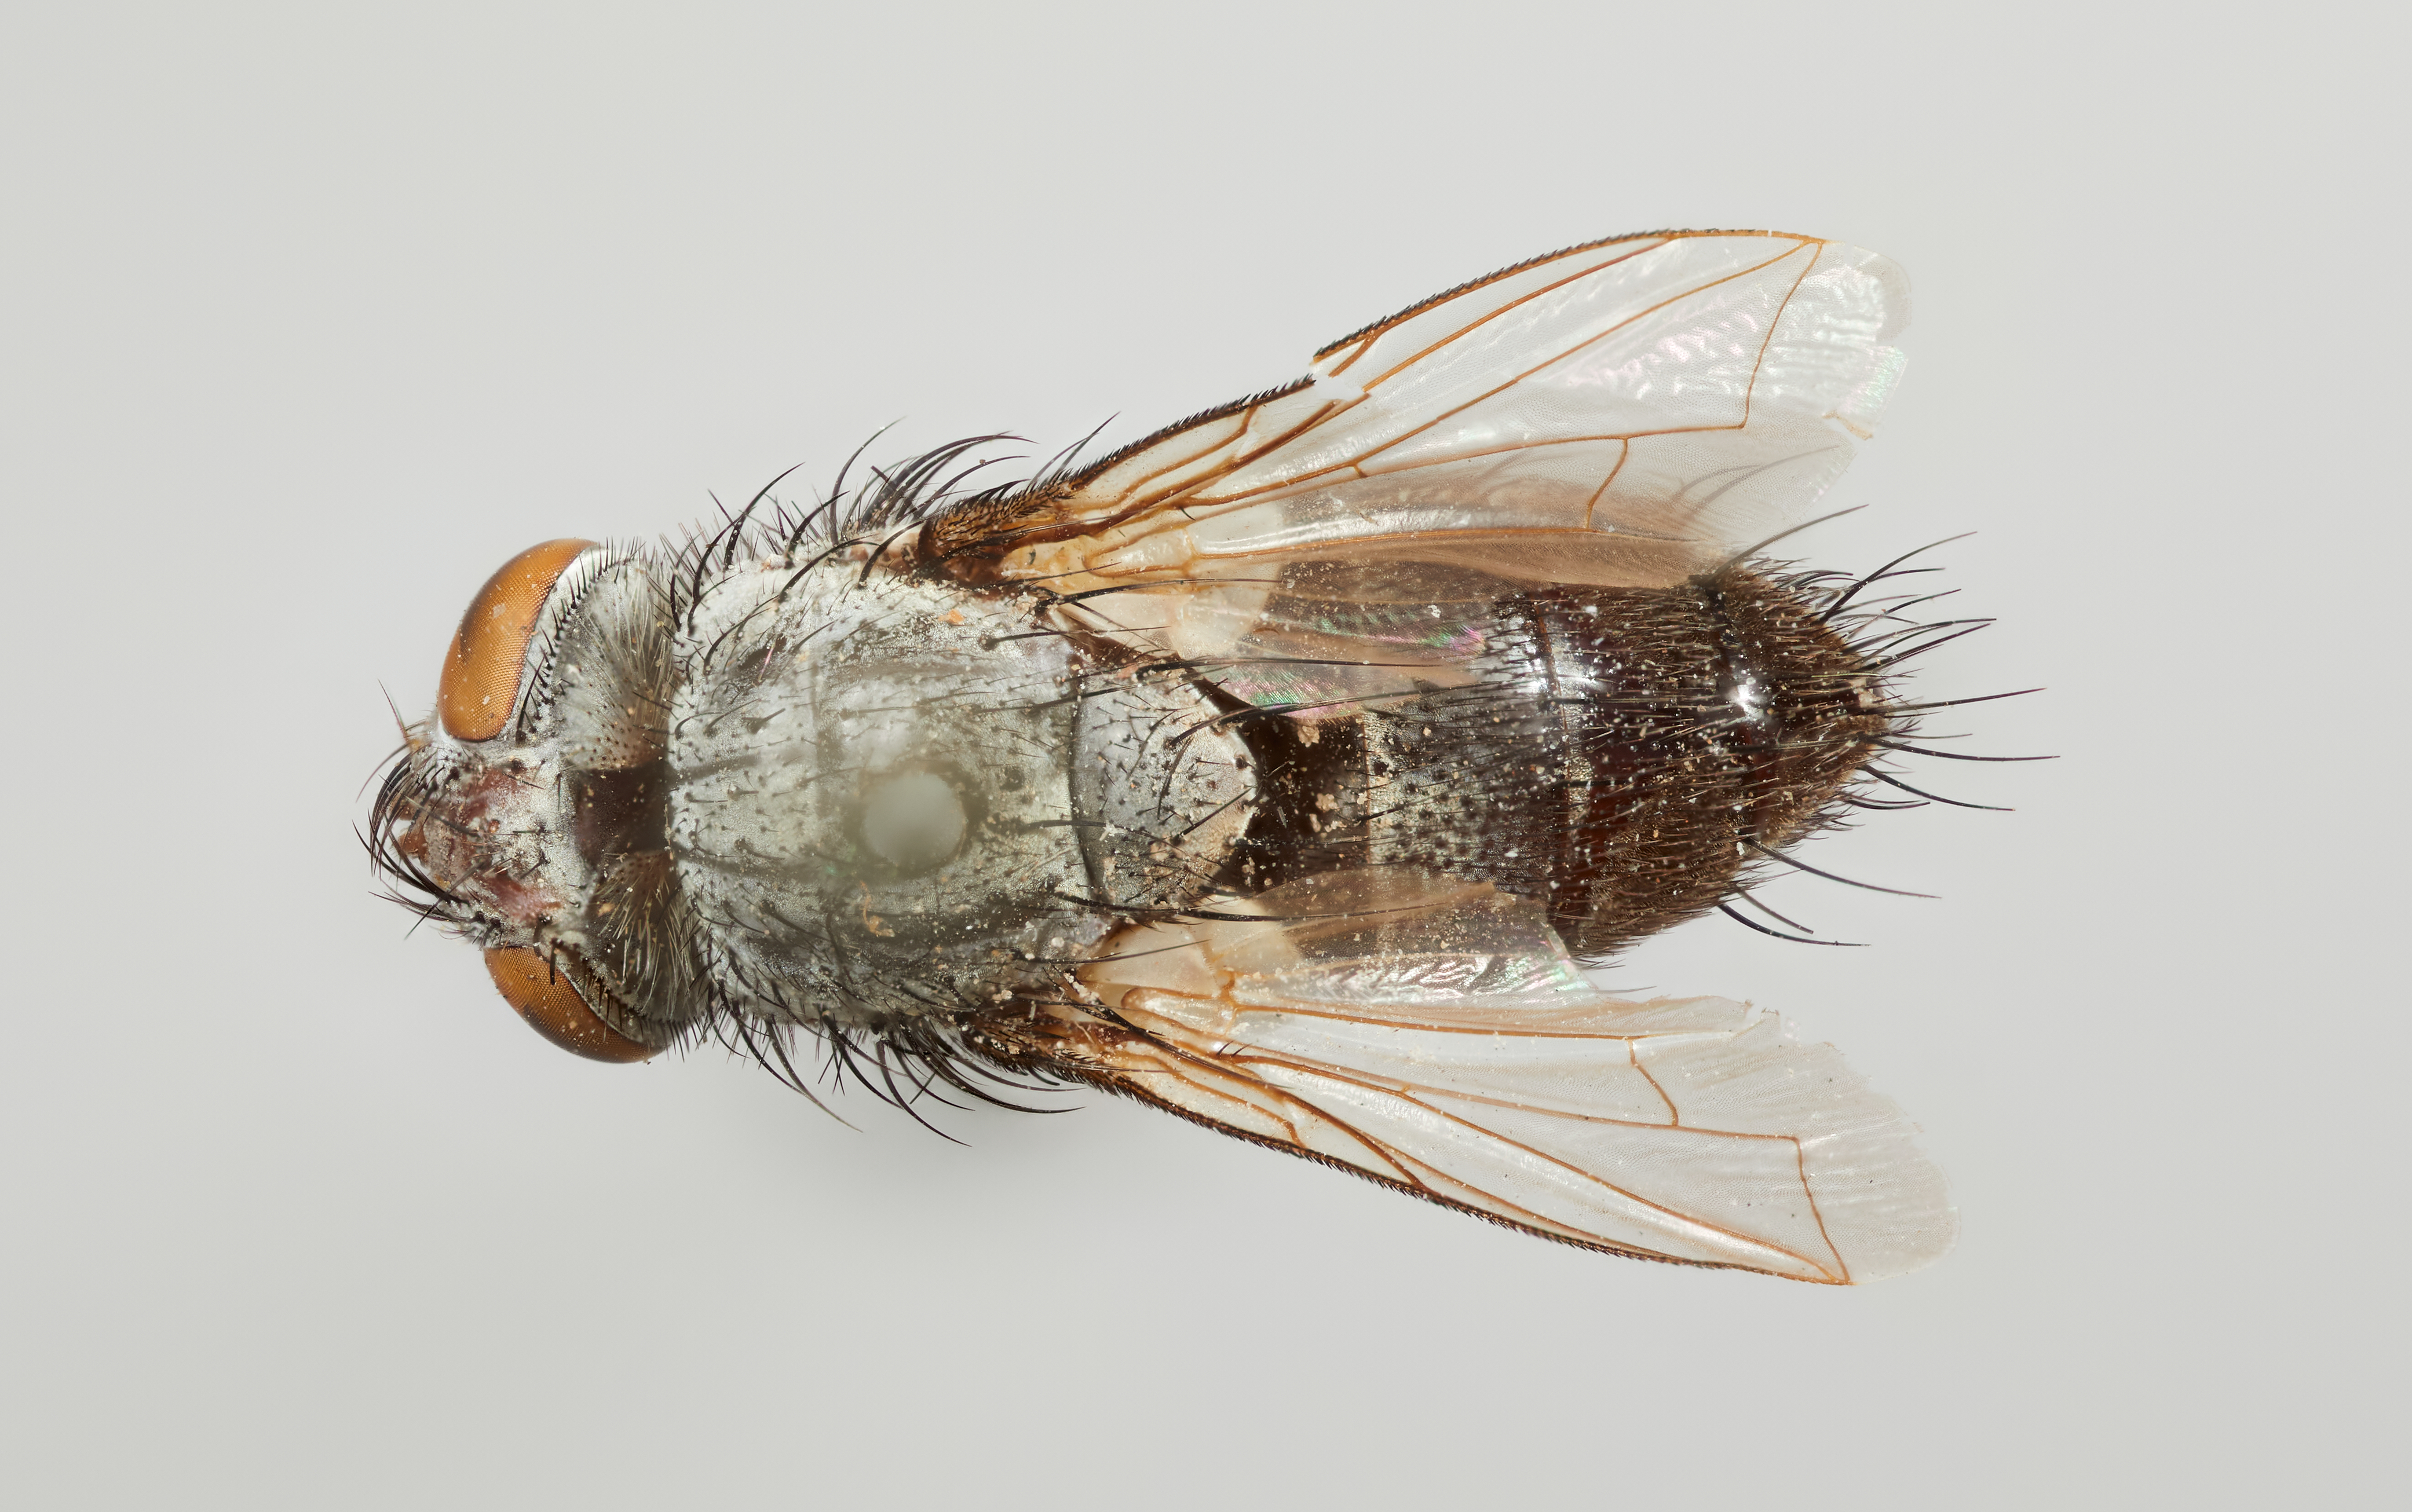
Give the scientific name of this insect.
Zizyphomyia celer
